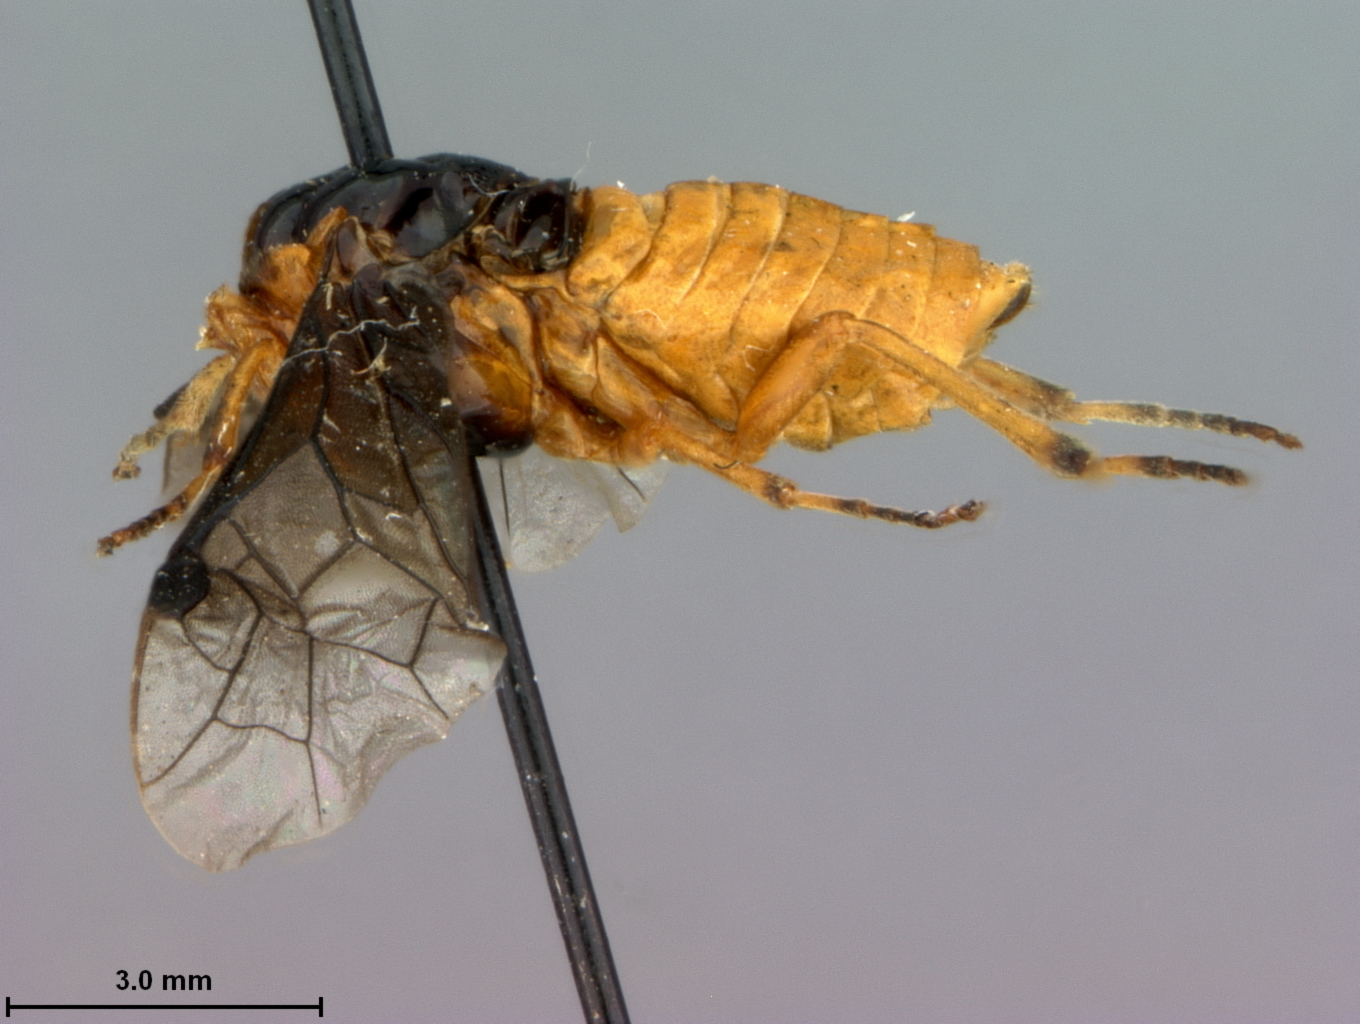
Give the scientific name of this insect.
Blennocampa religiosa
